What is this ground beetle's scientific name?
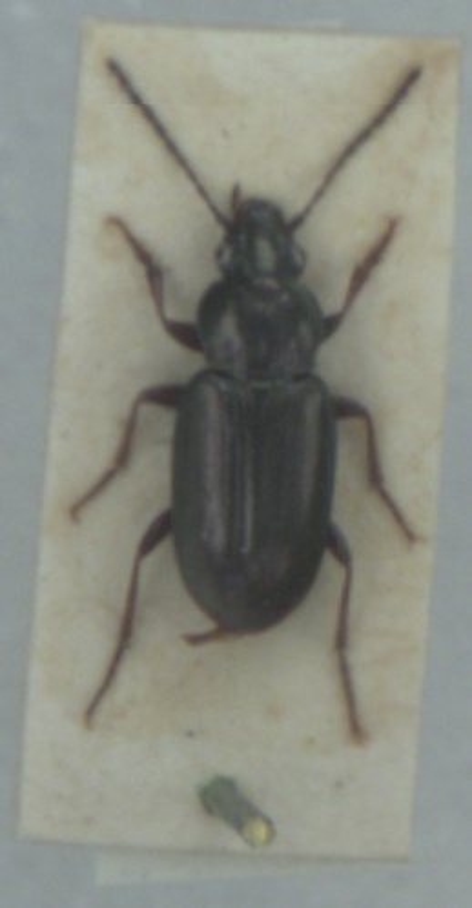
Pogonus chalceus
